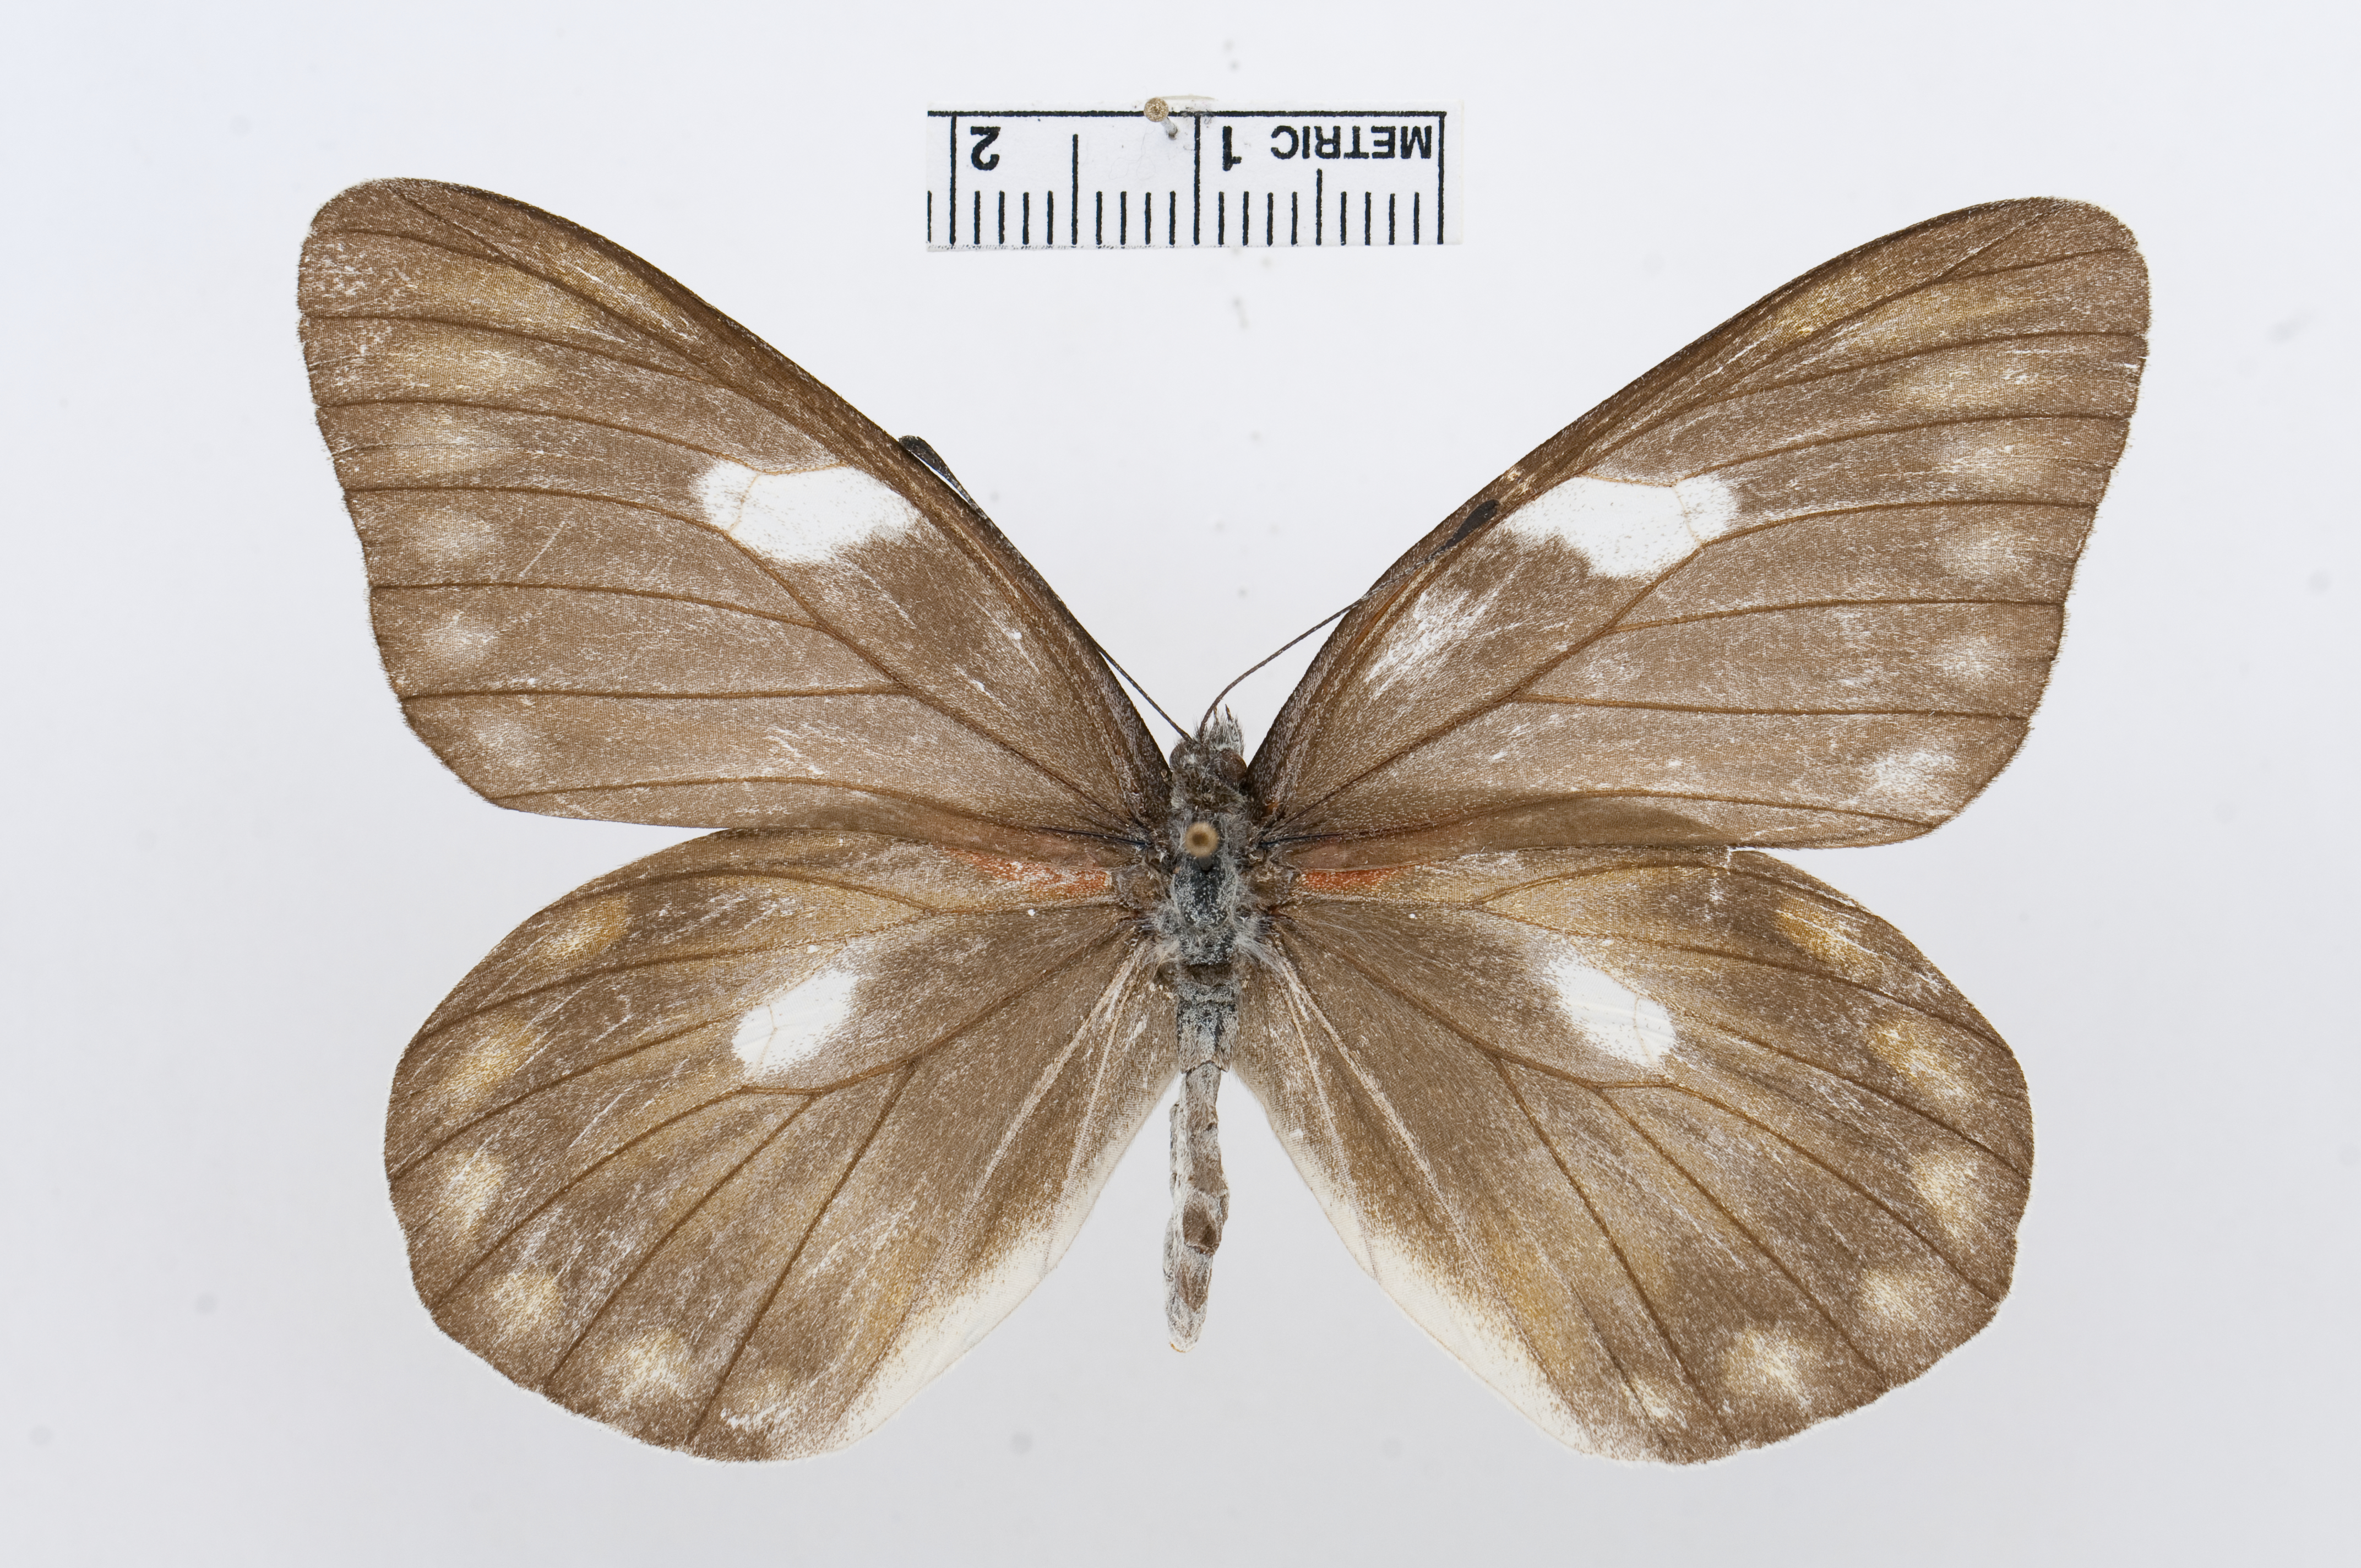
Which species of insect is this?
Delias zebuda
